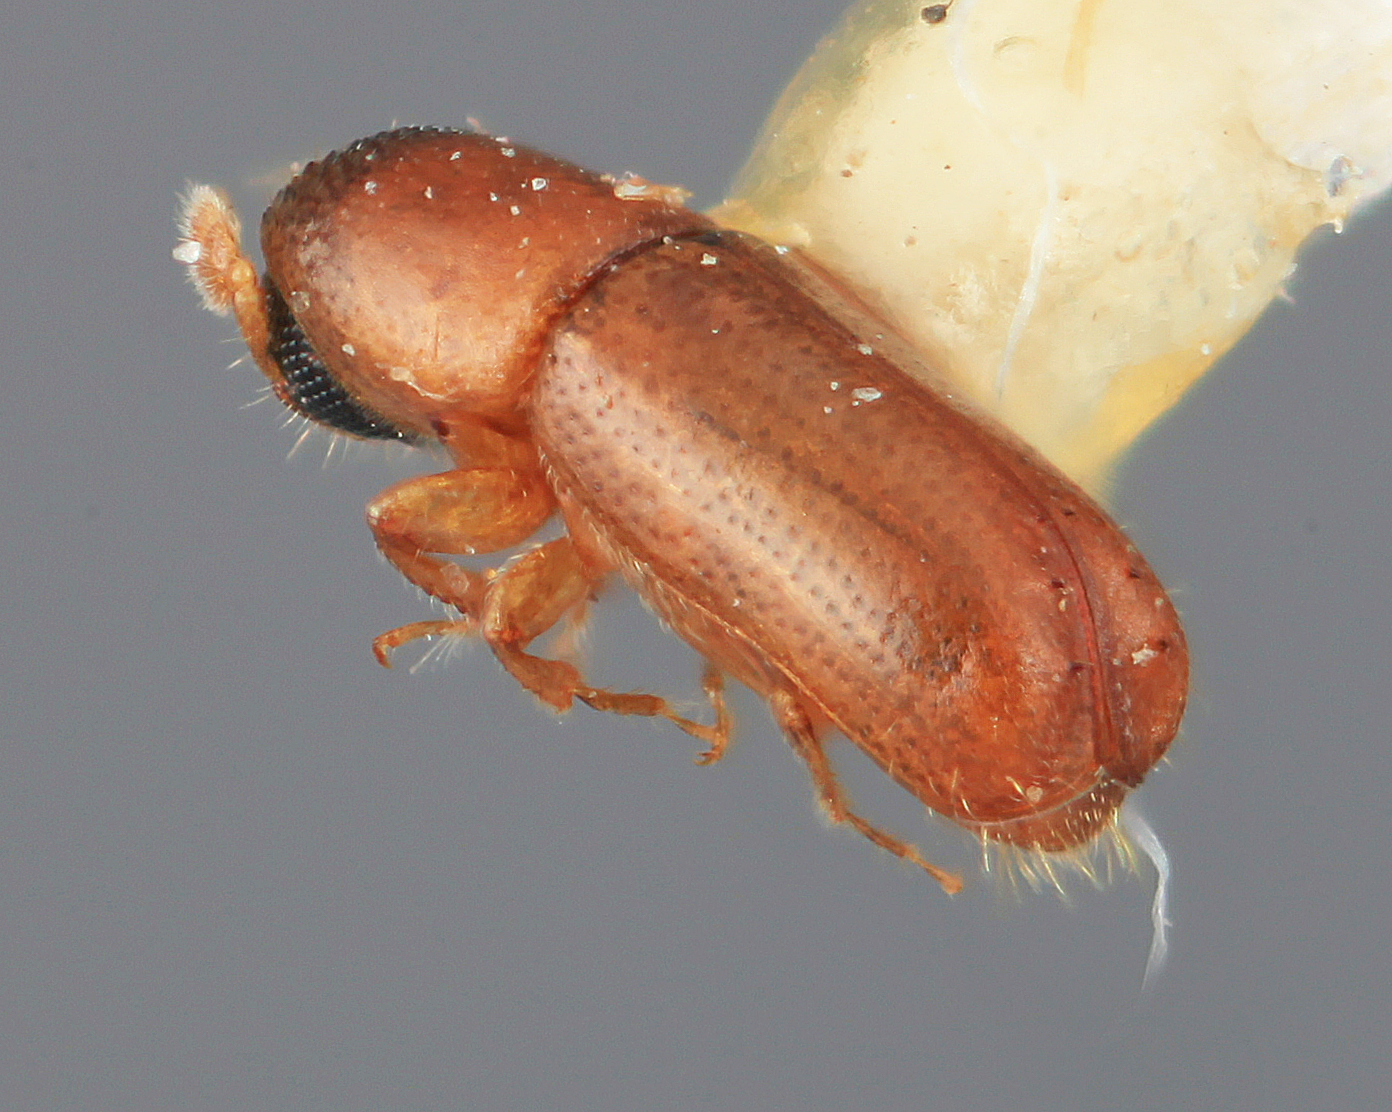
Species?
Microcorthylus ocularis
